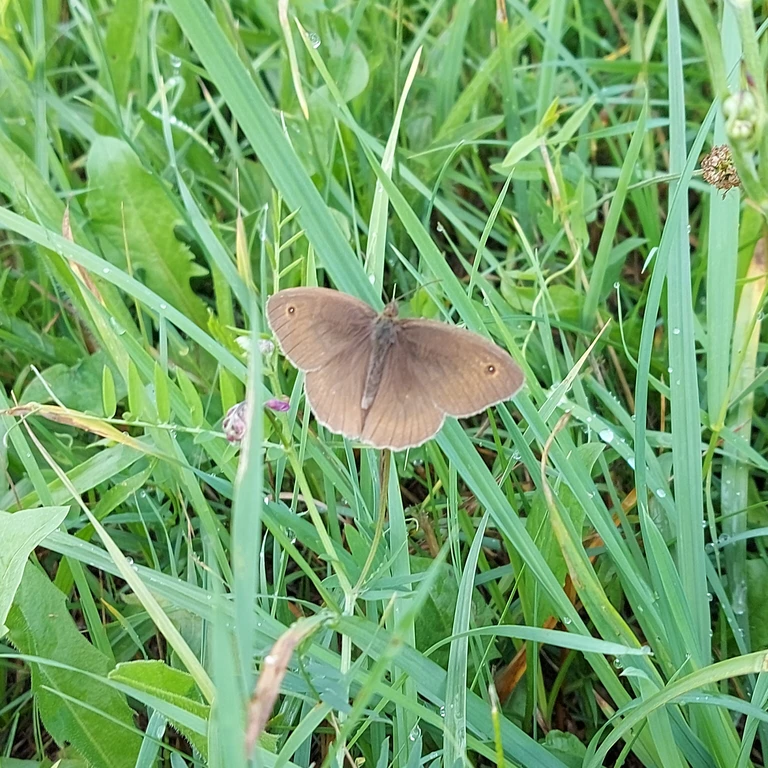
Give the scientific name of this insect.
Maniola jurtina
